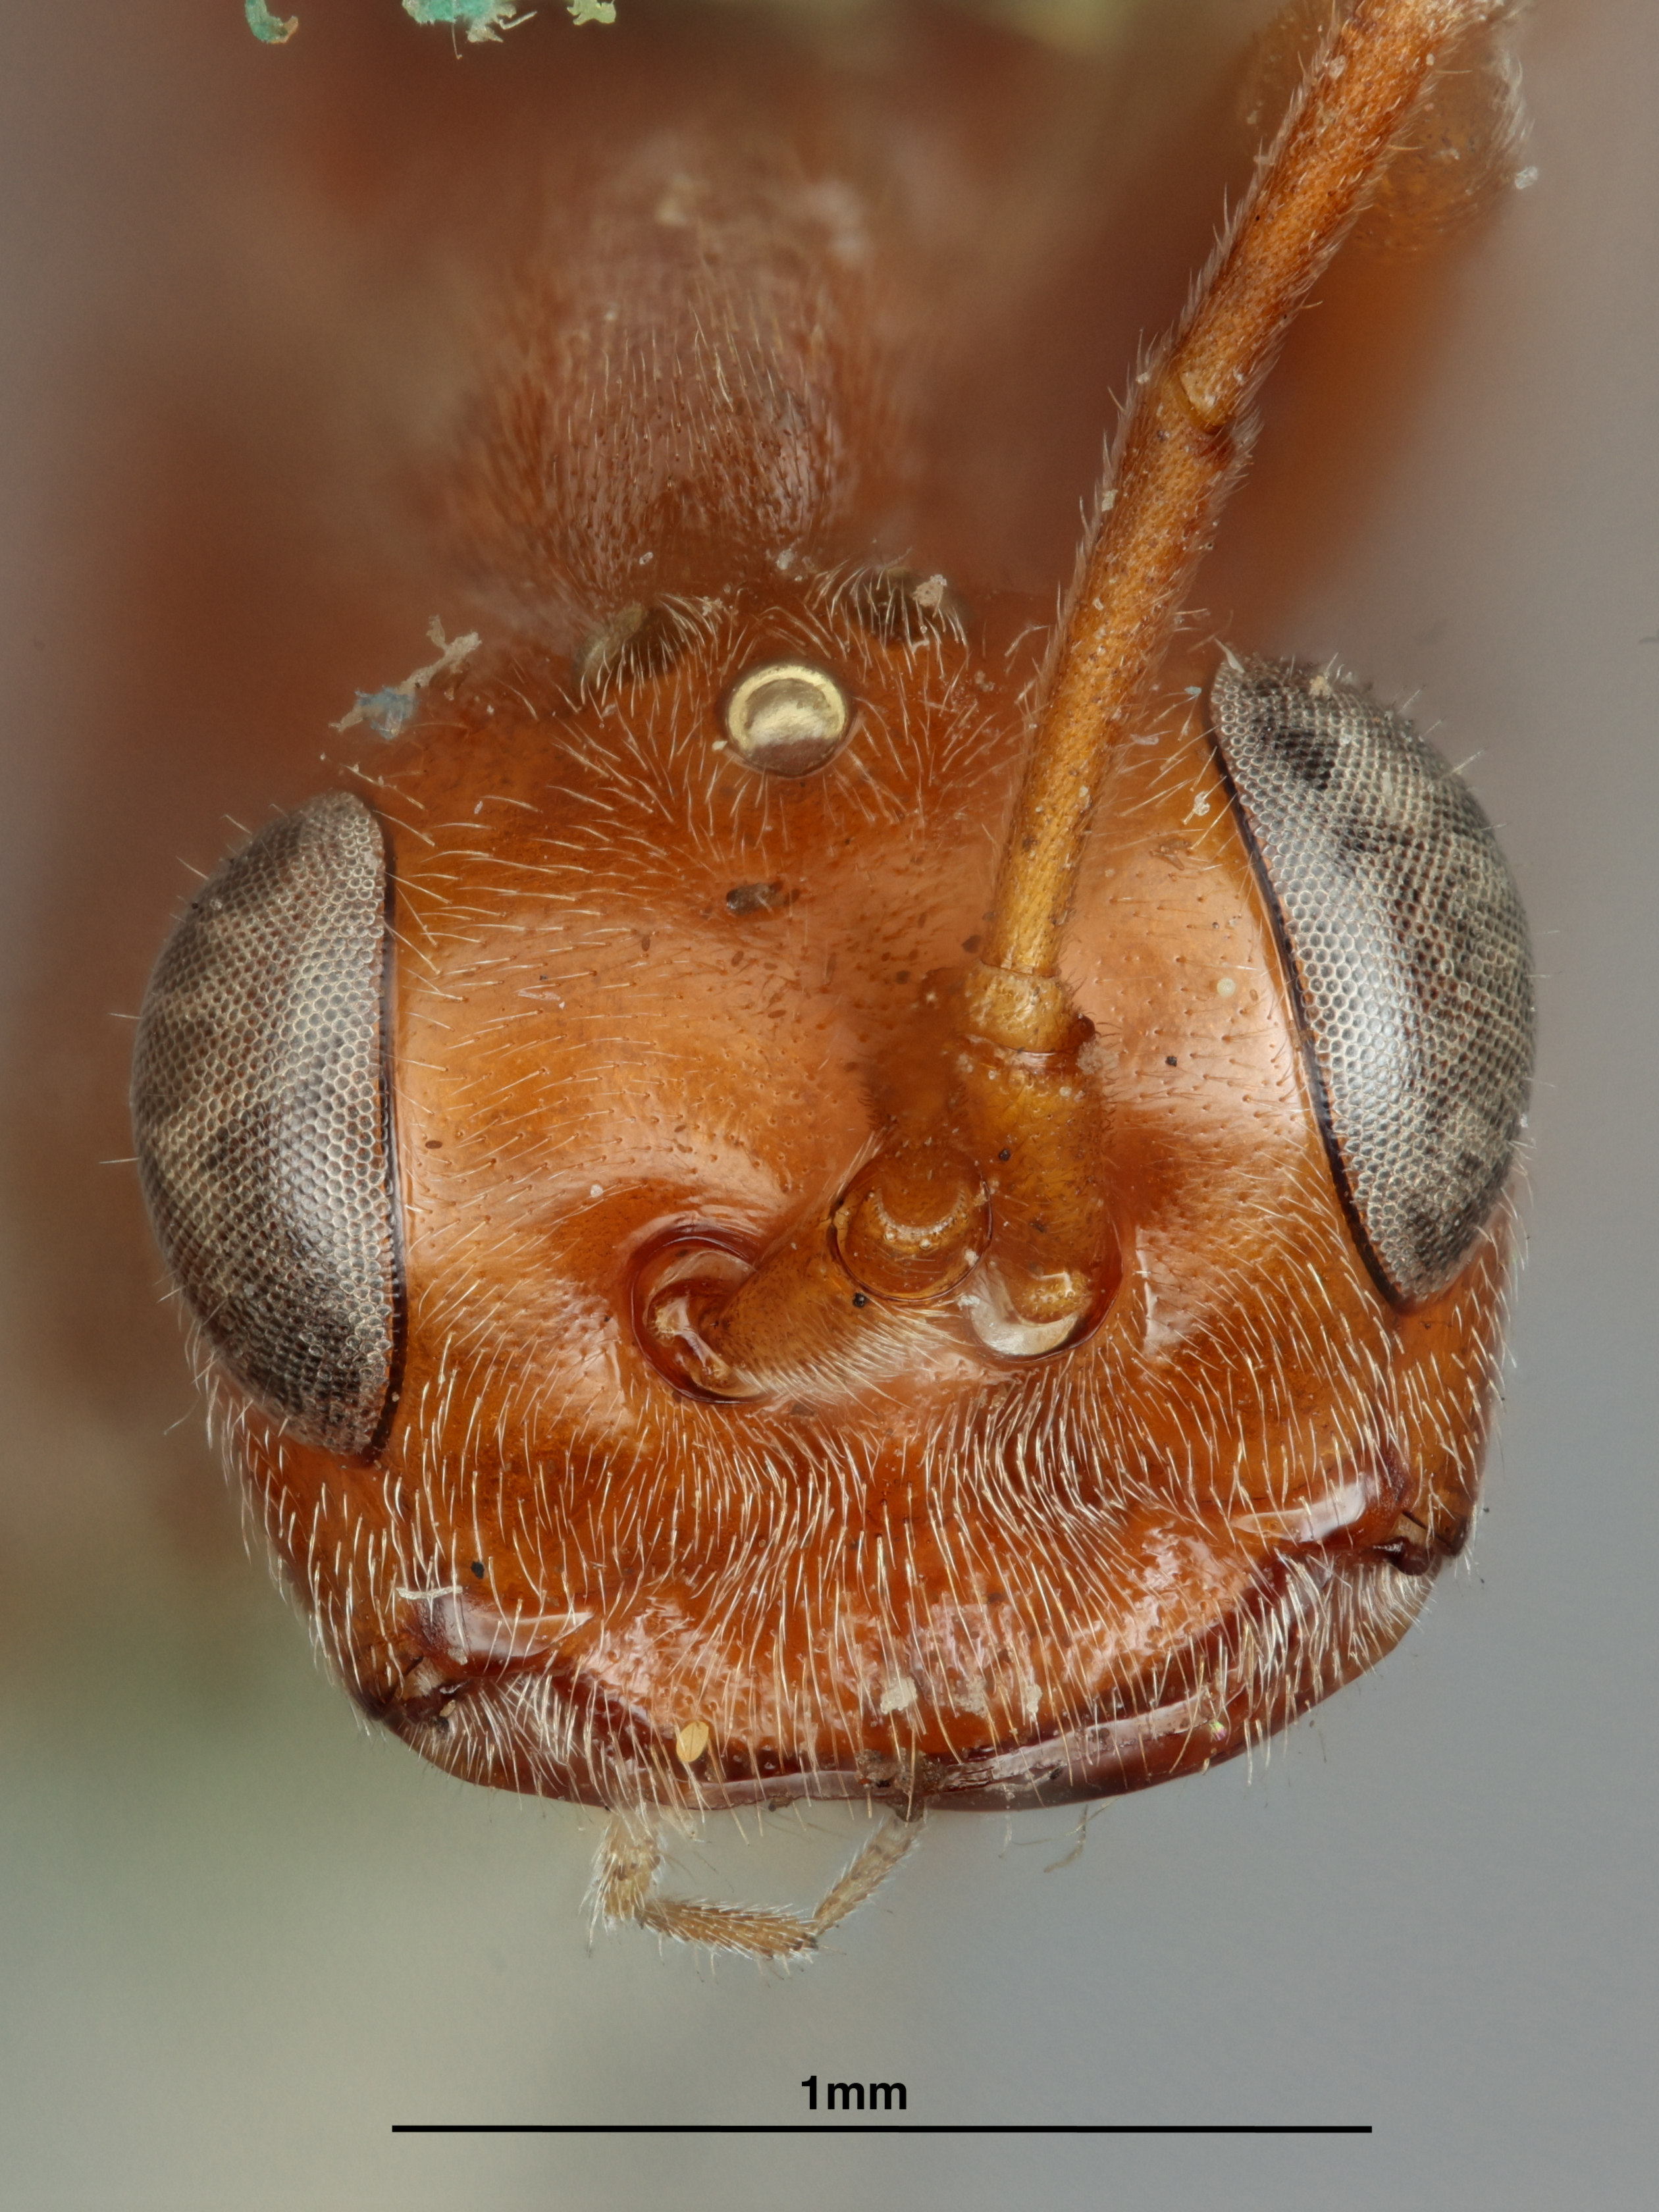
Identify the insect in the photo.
Proctotrypes coloradicus
